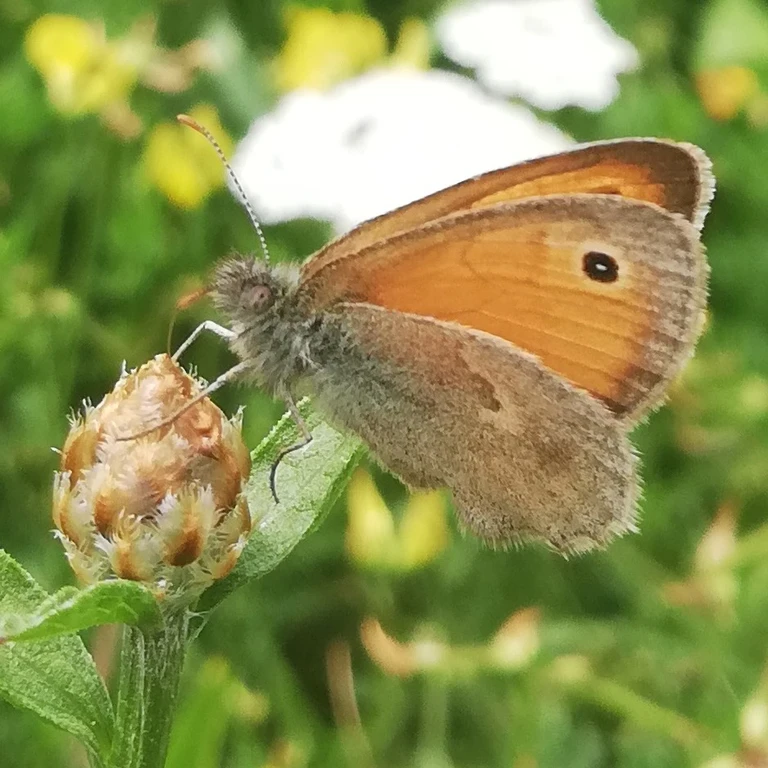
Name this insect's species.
Coenonympha pamphilus
